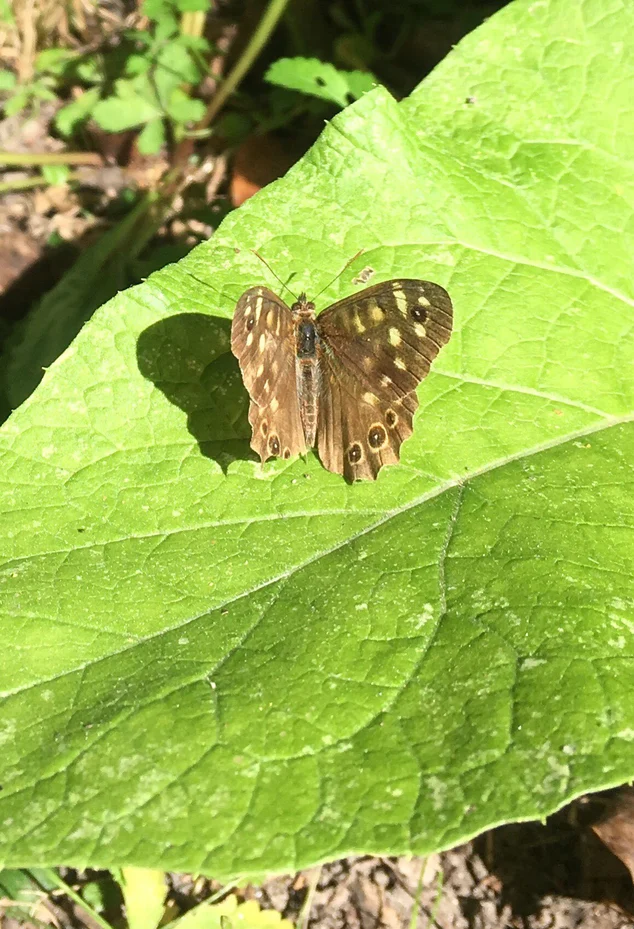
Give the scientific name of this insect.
Pararge aegeria
